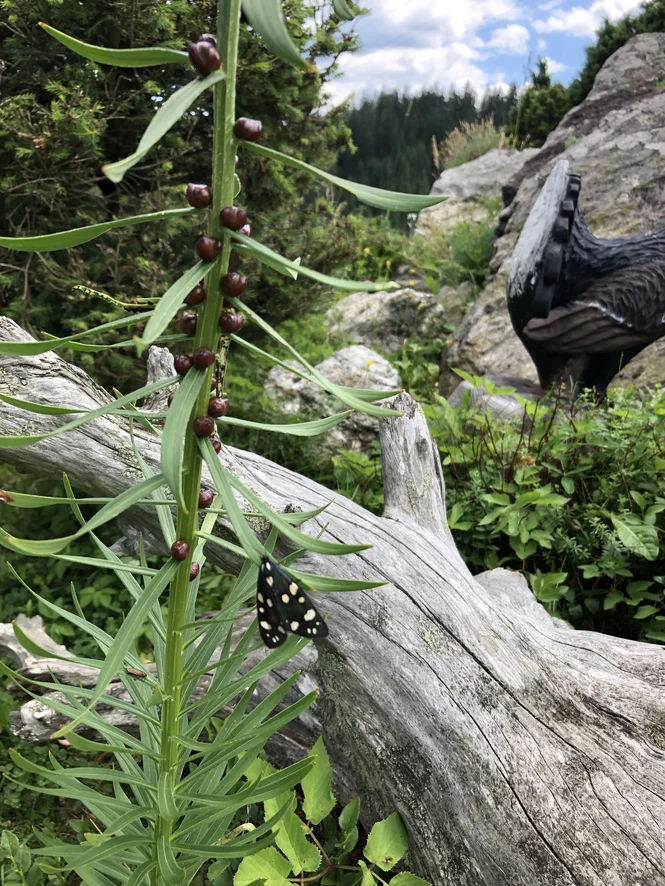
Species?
Callimorpha dominula
